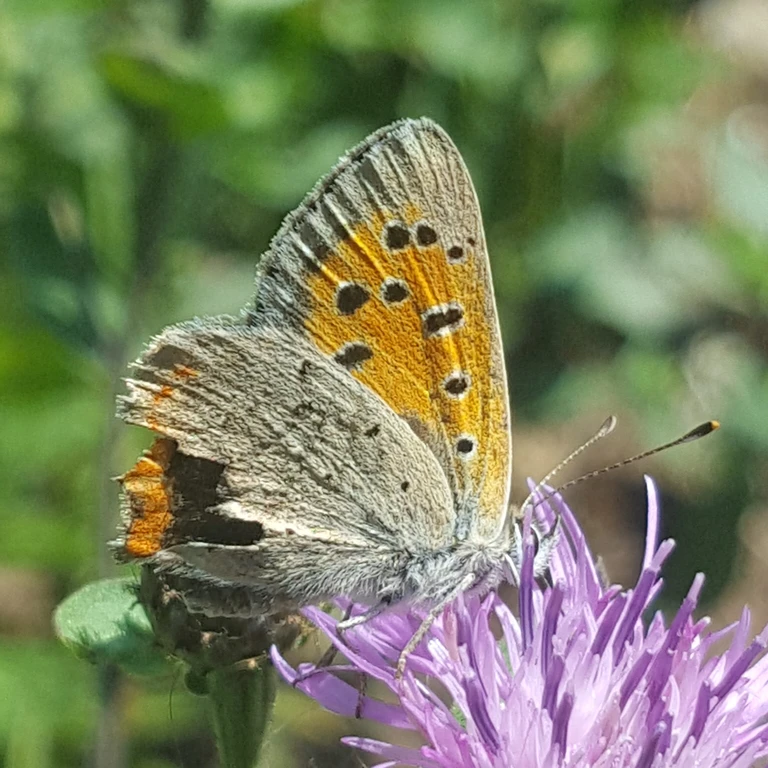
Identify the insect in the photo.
Lycaena phlaeas
